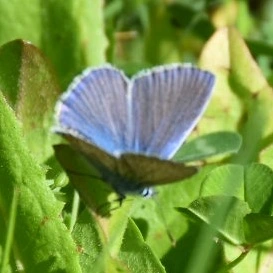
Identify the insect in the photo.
Polyommatus icarus
